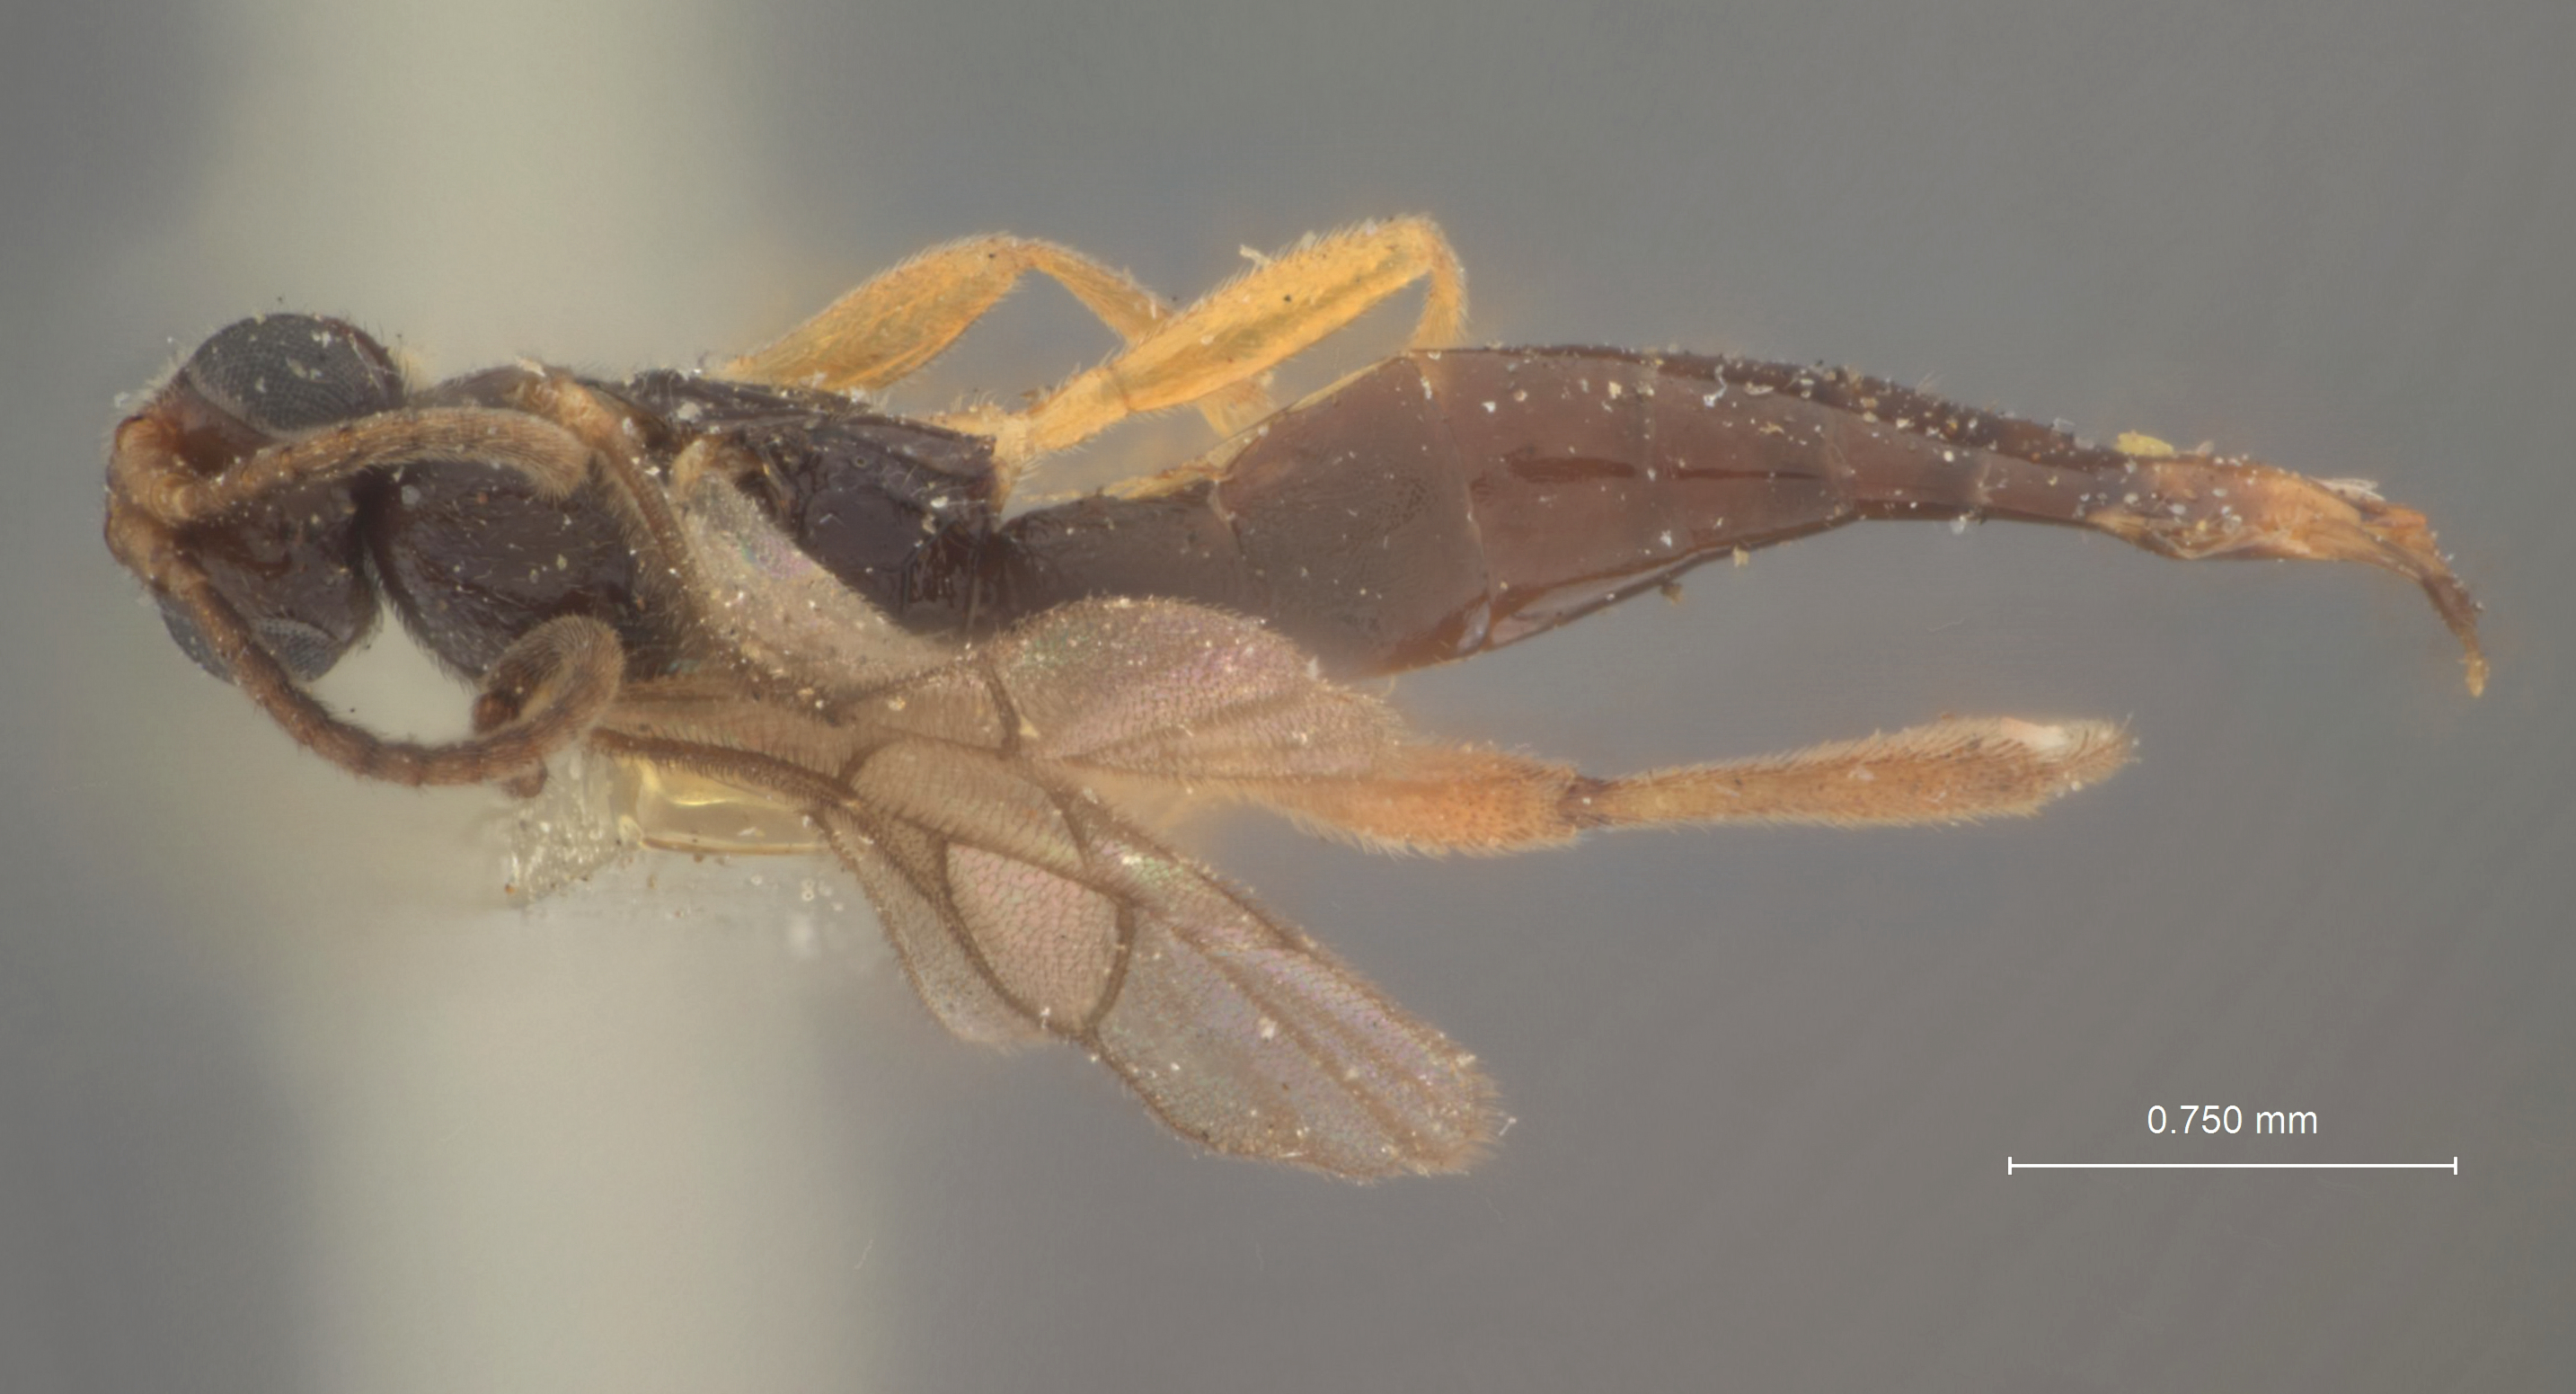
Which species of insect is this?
Stenomacrus hastatus
